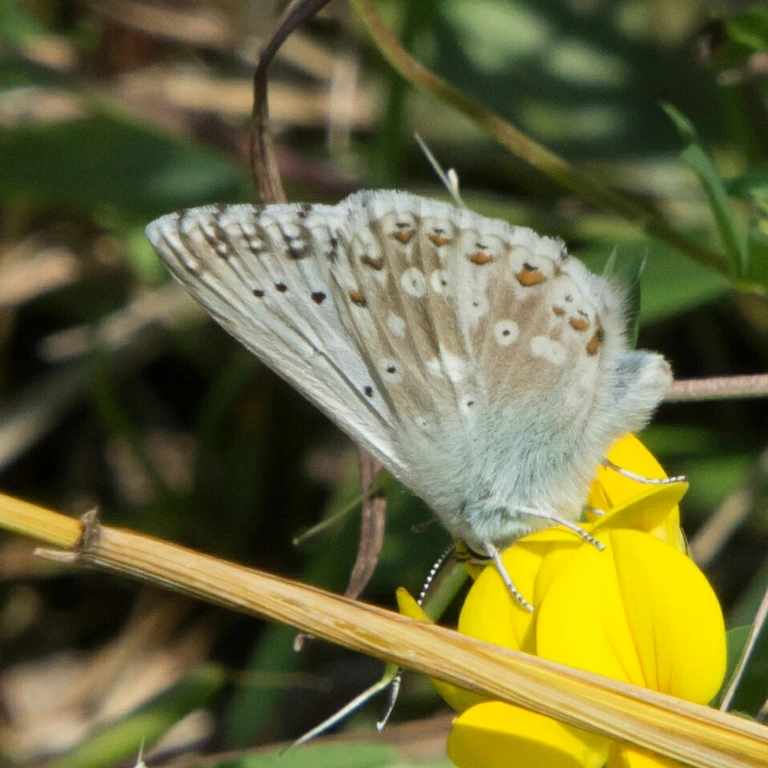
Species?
Lysandra coridon
